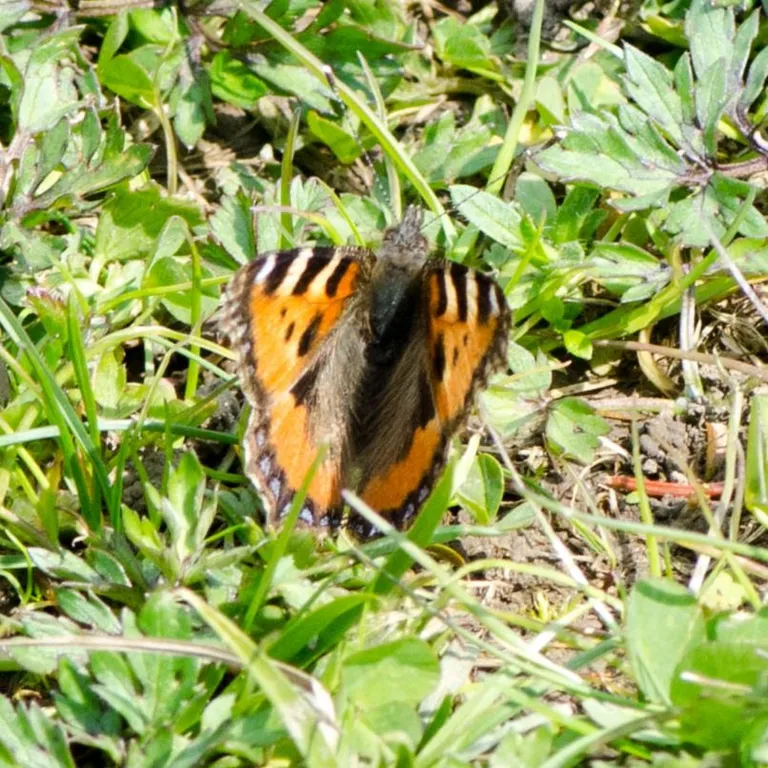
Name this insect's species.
Aglais urticae
